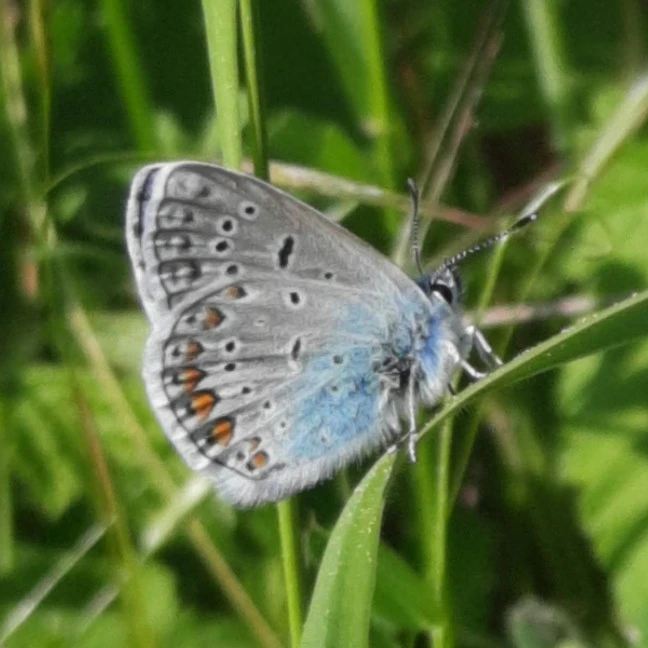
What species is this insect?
Polyommatus icarus
